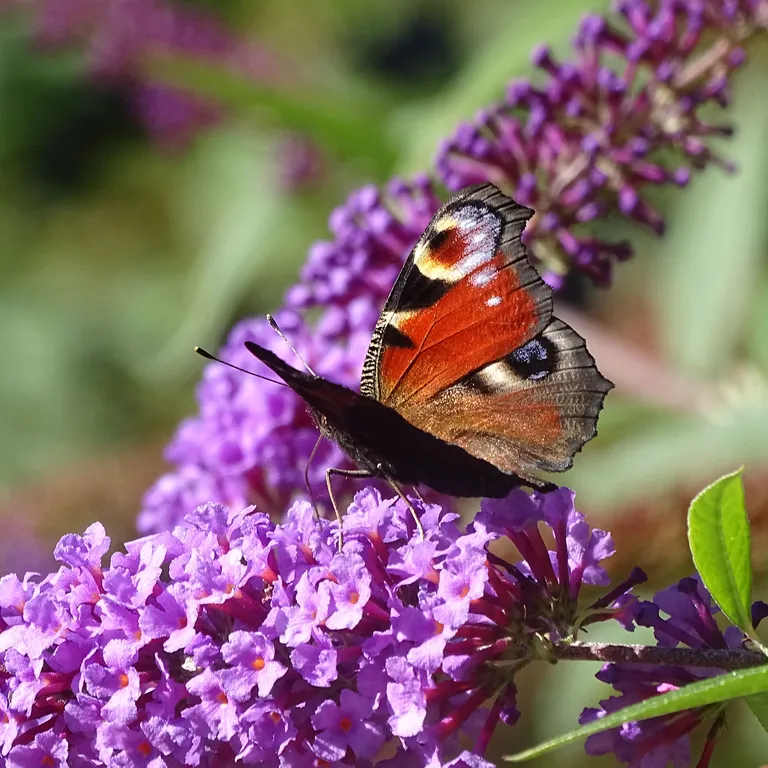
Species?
Aglais io
